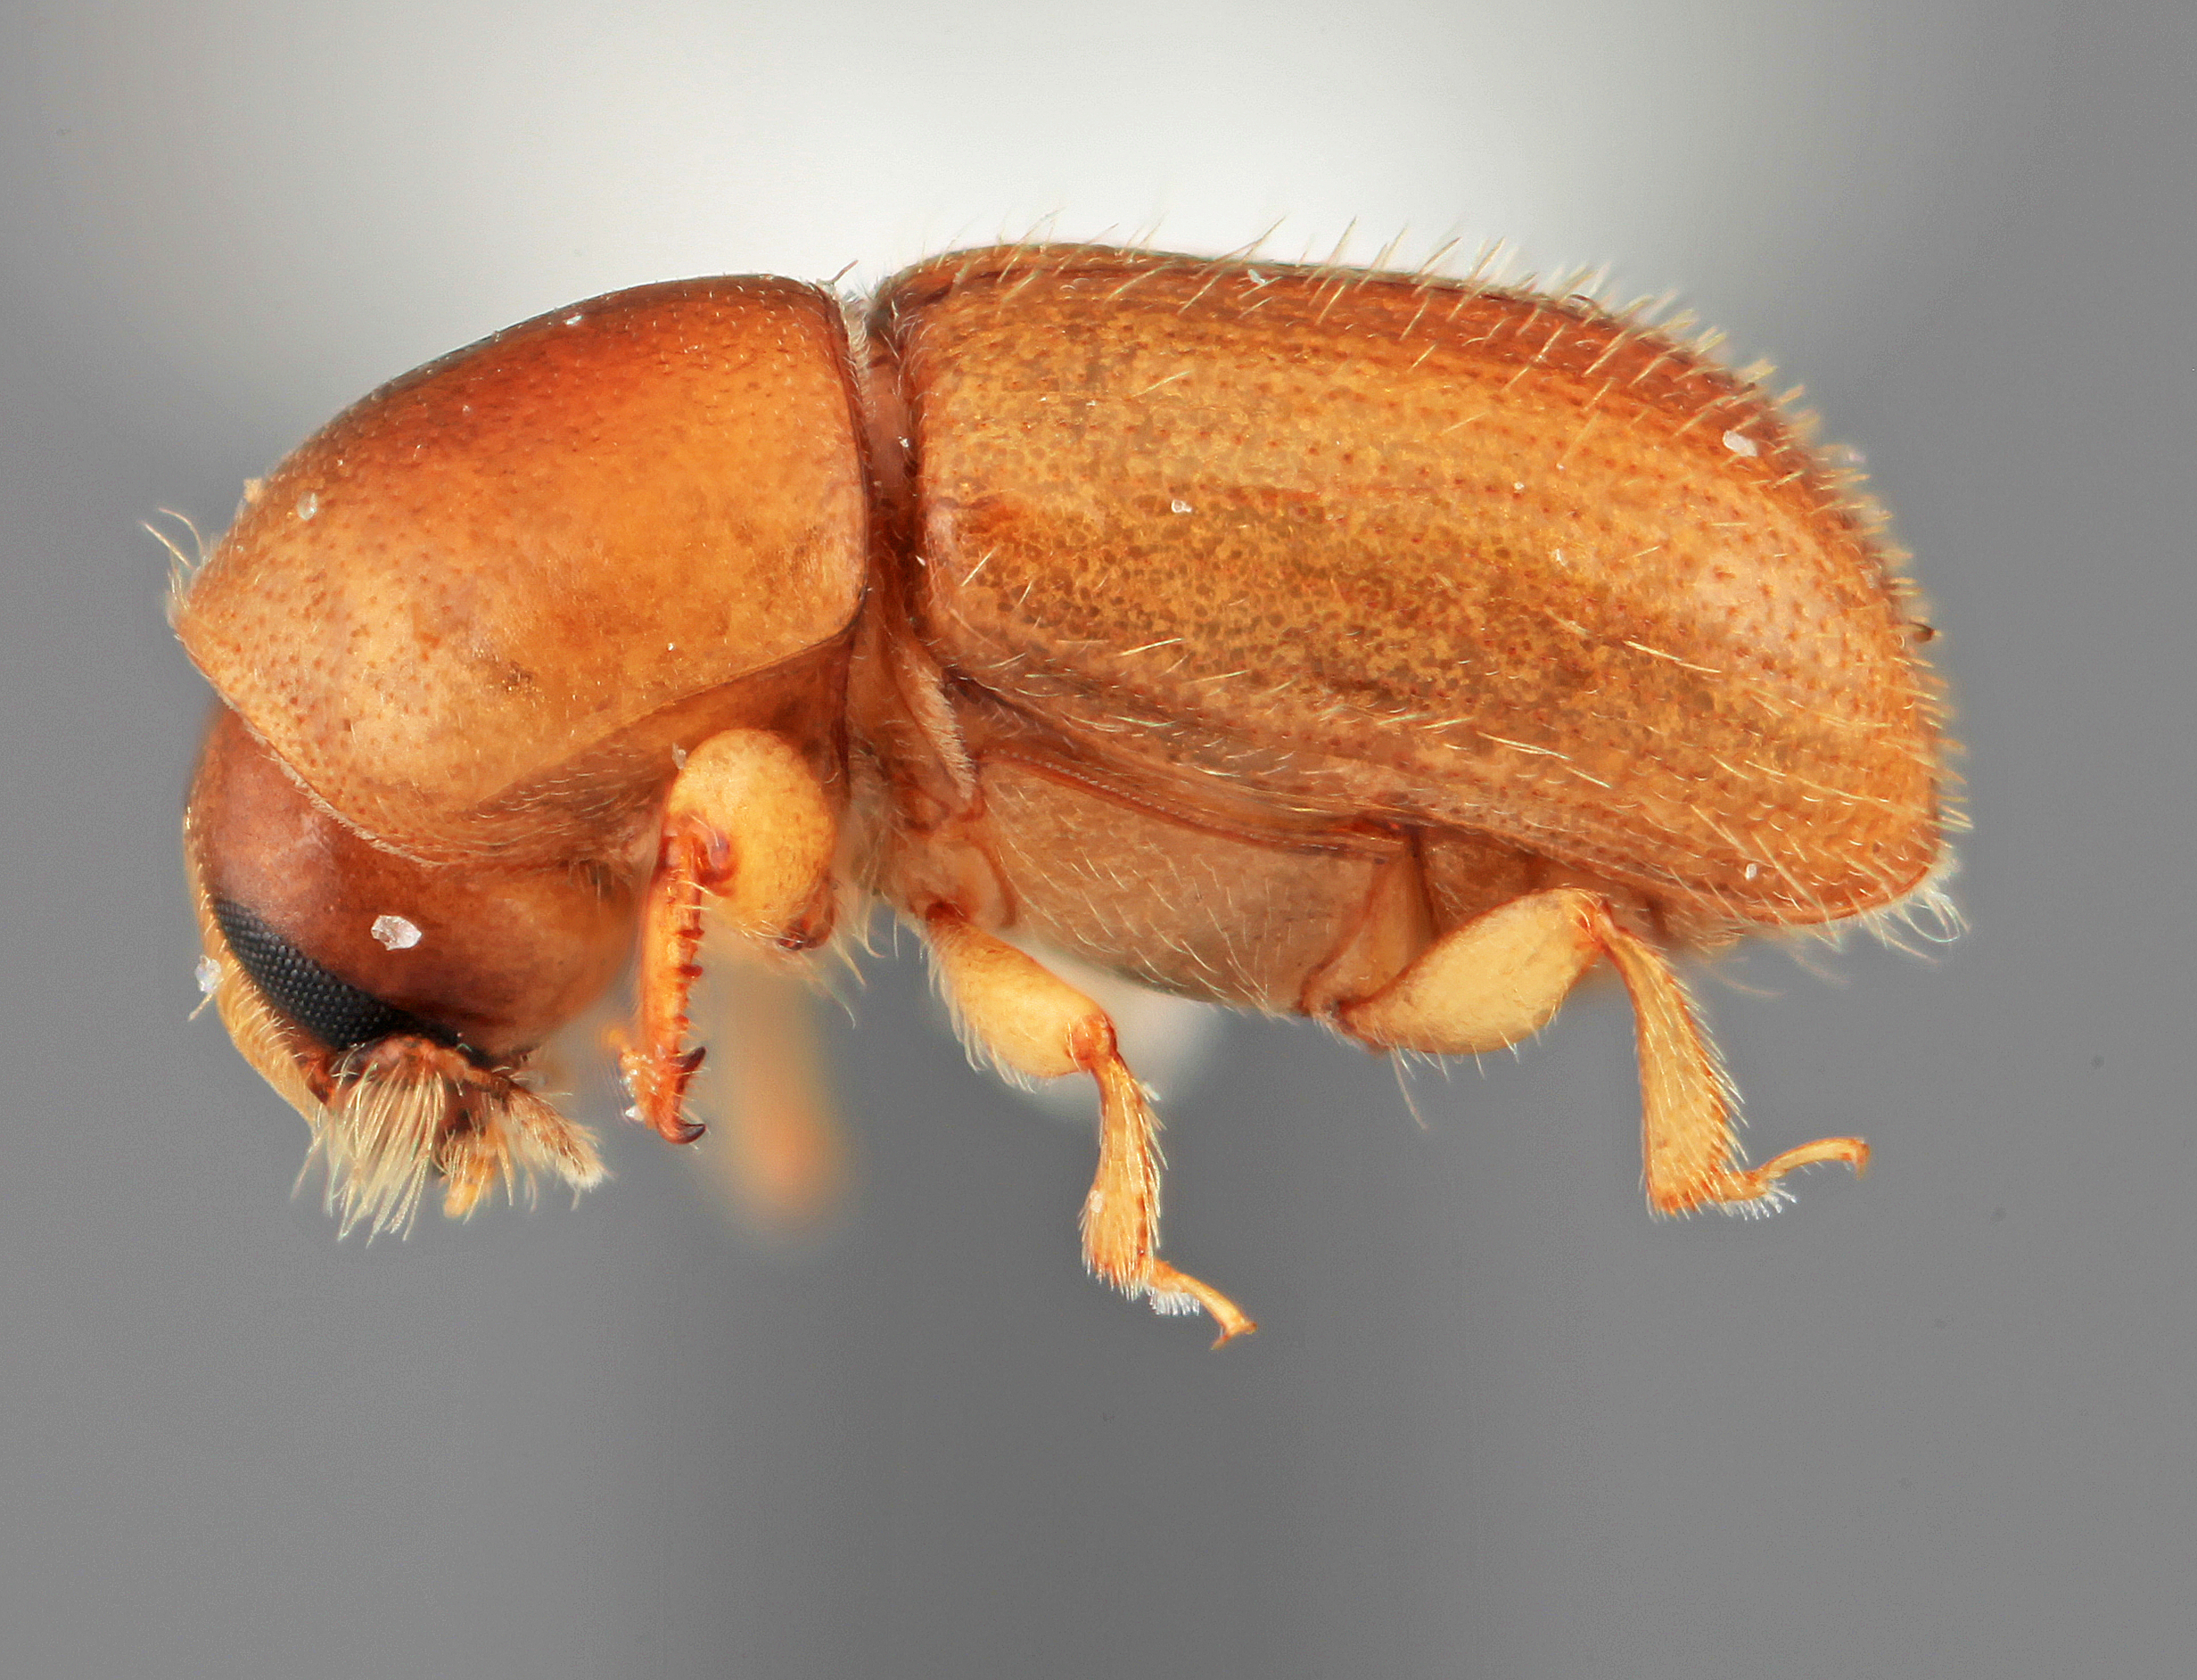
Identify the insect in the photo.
Scolytodes tardus
